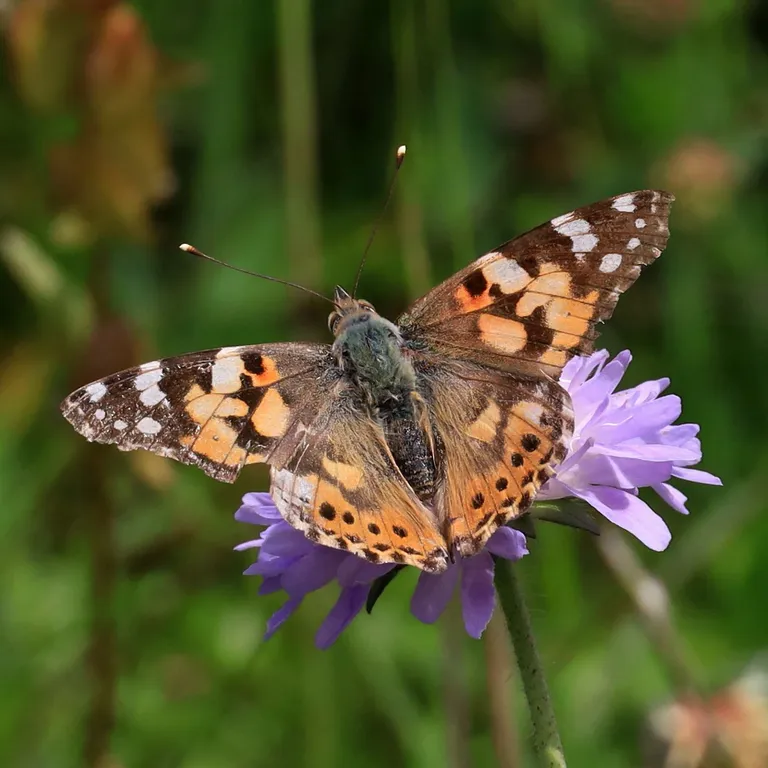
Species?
Vanessa cardui
